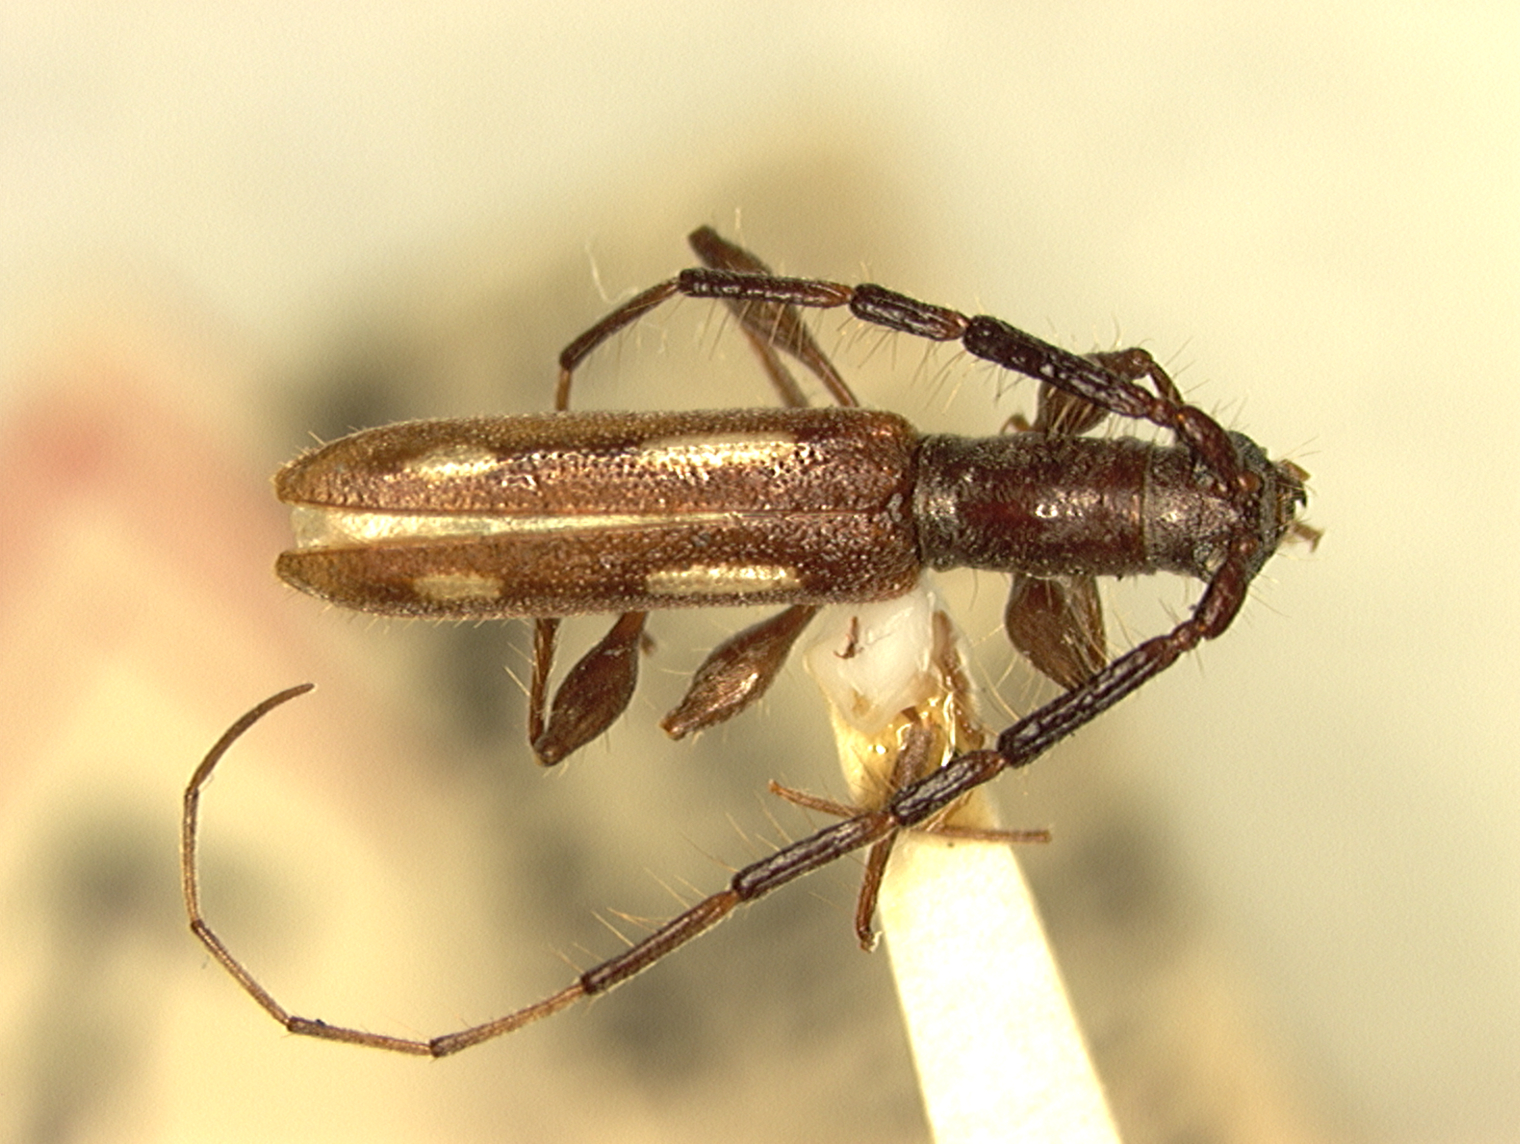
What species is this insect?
Ibidion townsendi (also Neocompsa mexicana)
